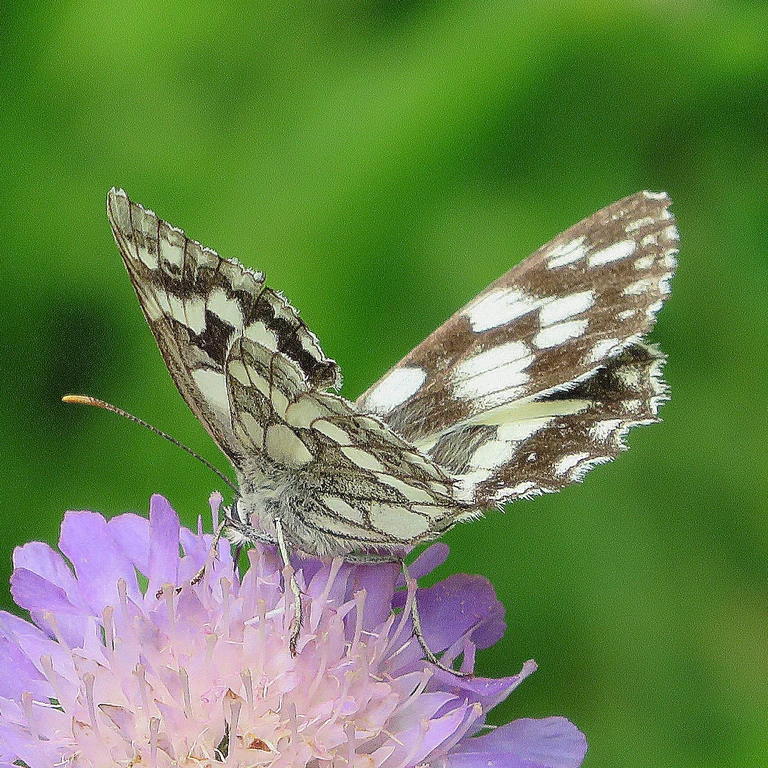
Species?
Melanargia galathea
